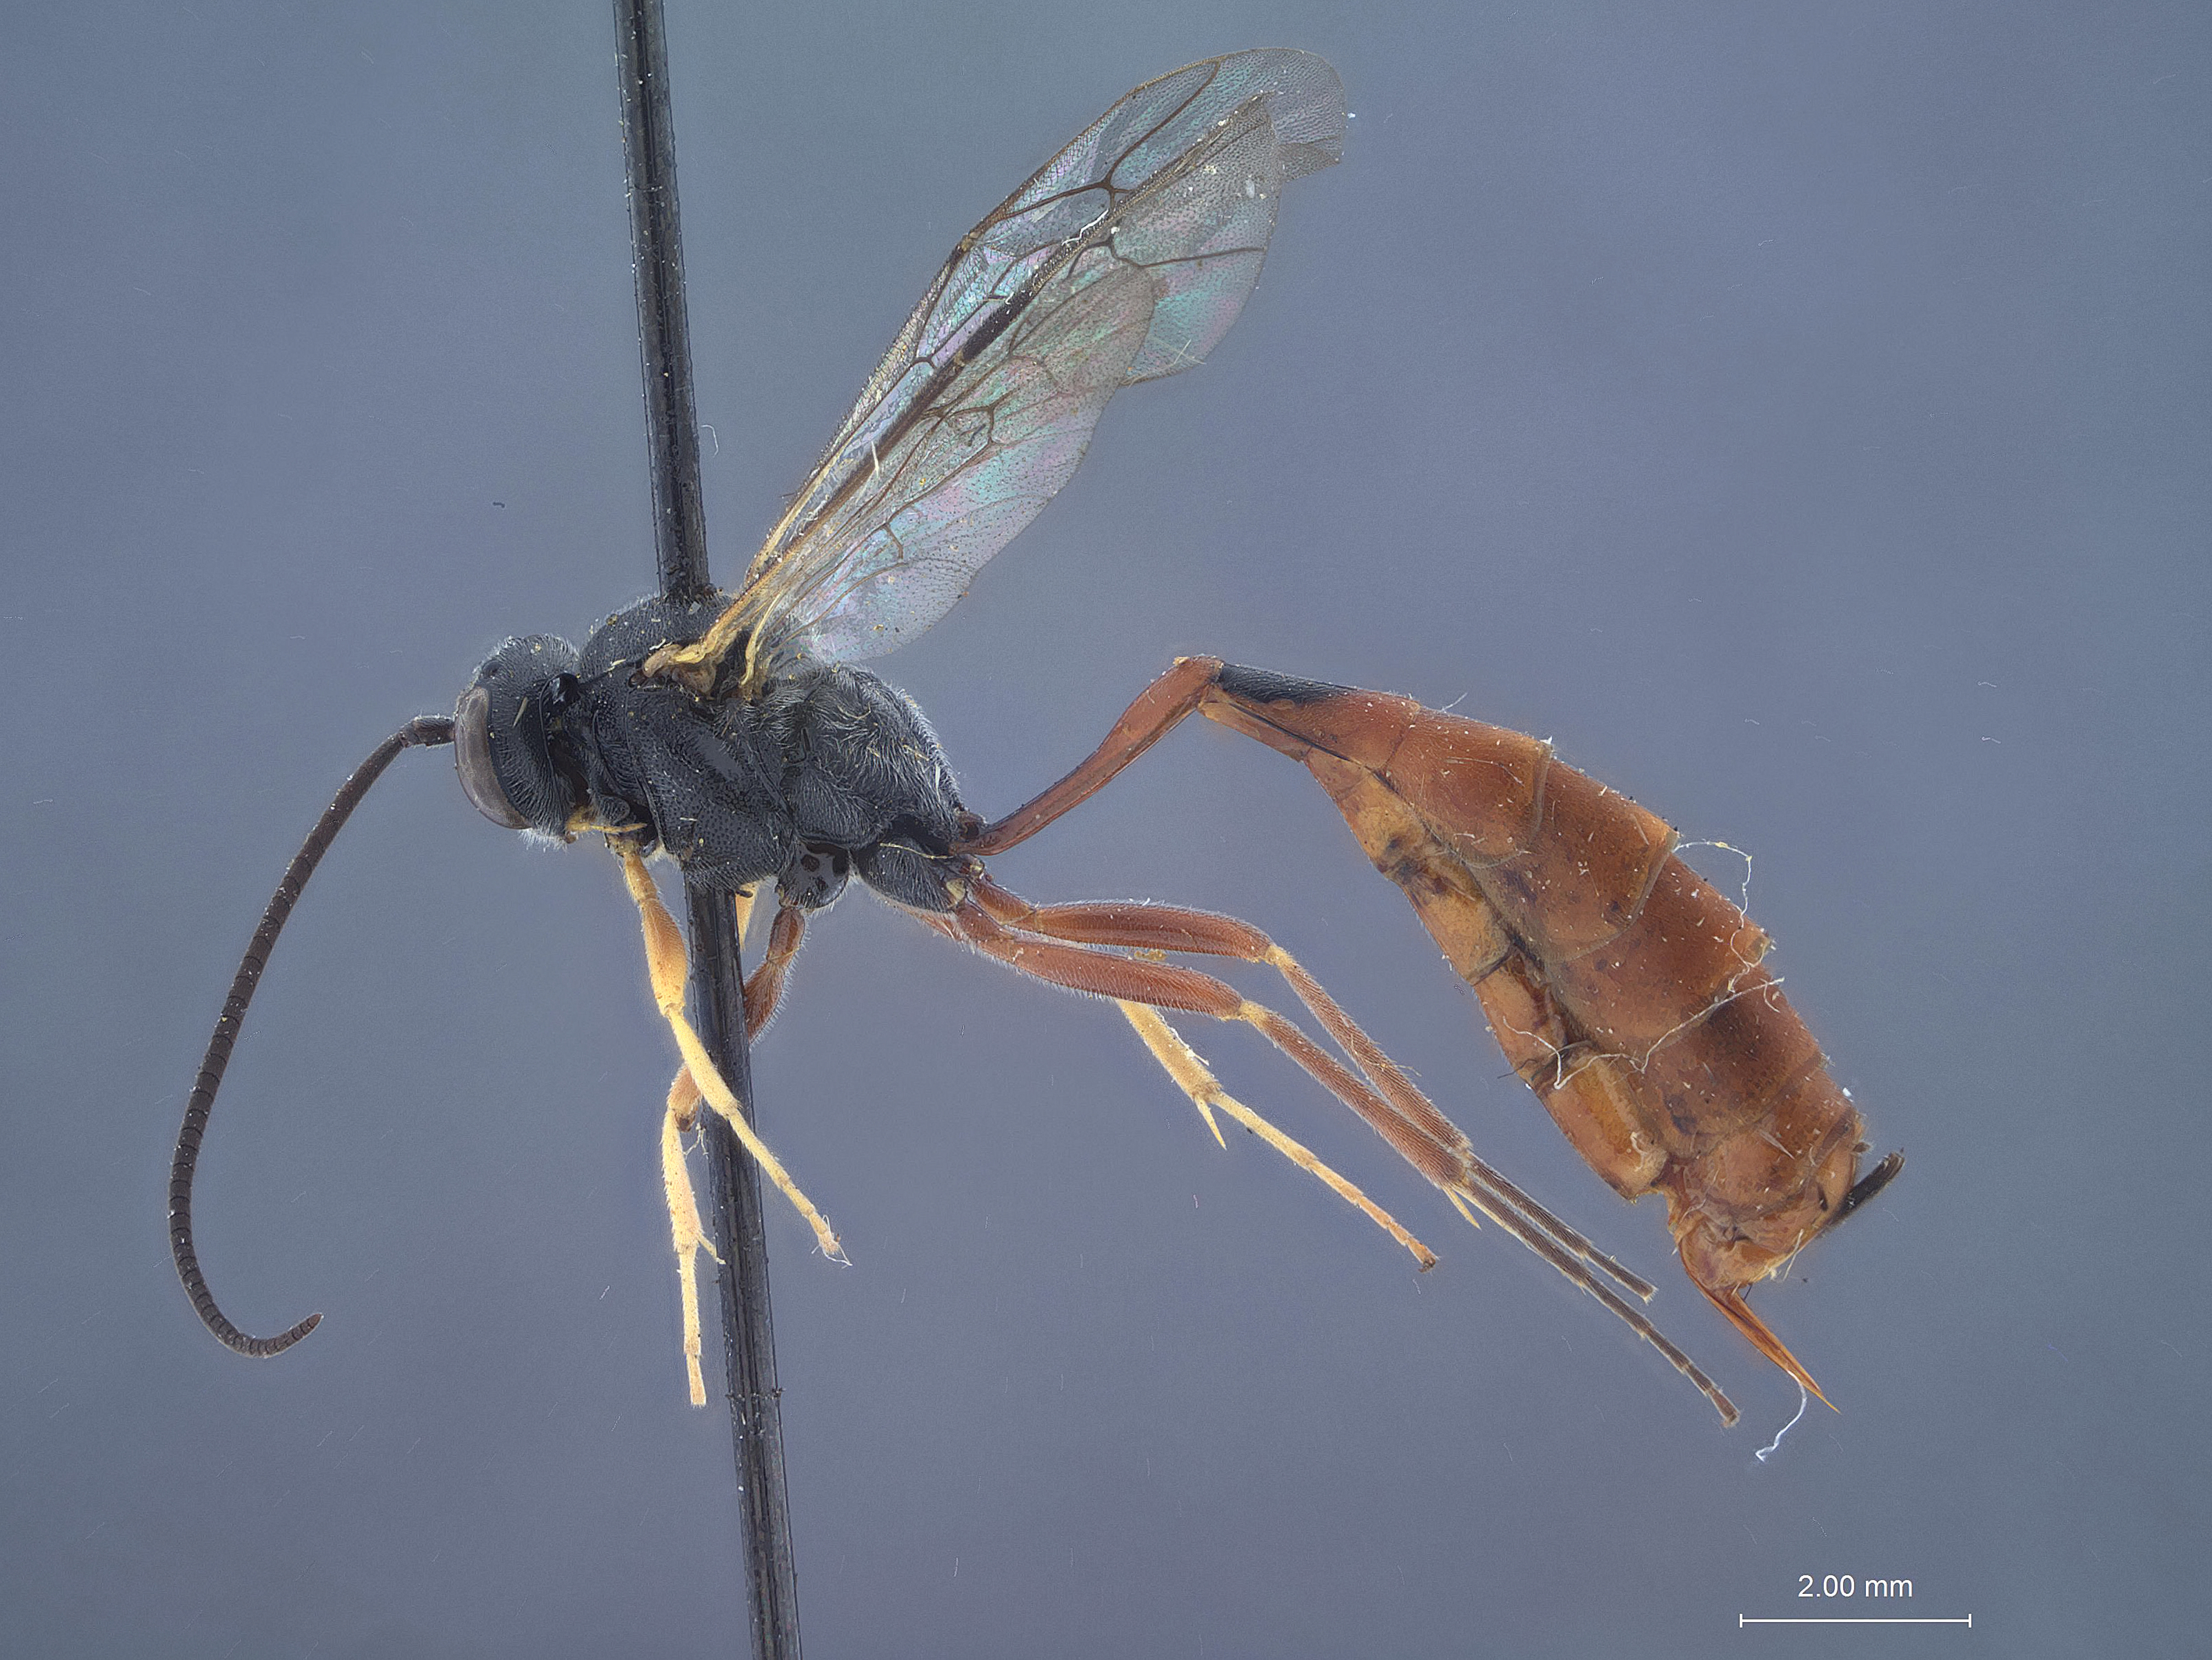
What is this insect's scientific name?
Campoplegidea simulans
